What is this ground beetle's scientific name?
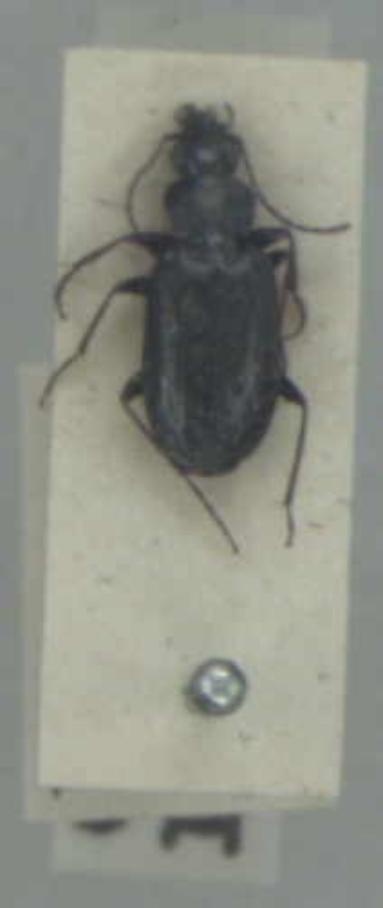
Sericoda quadripunctata
